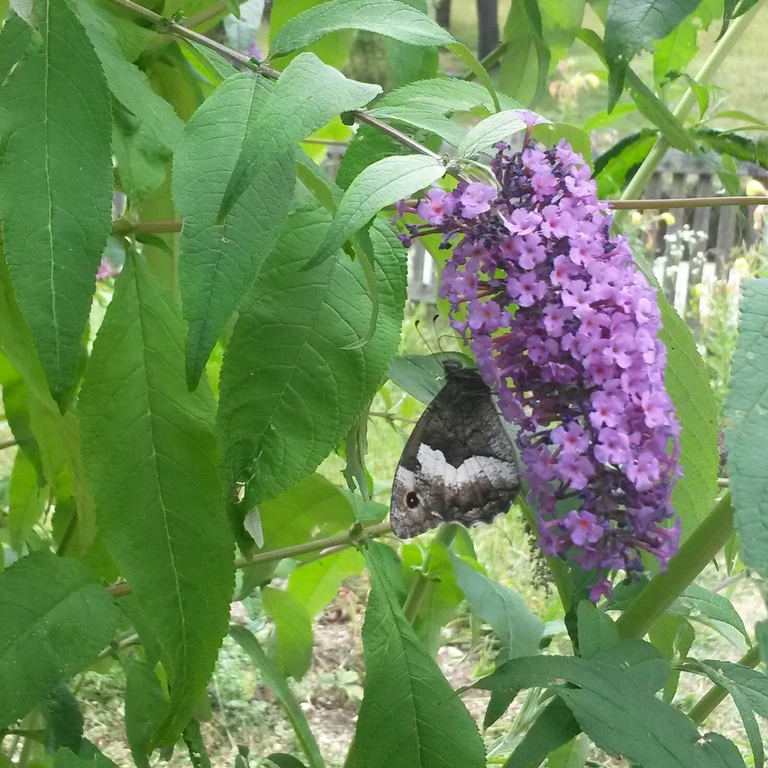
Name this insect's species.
Hipparchia alcyone
